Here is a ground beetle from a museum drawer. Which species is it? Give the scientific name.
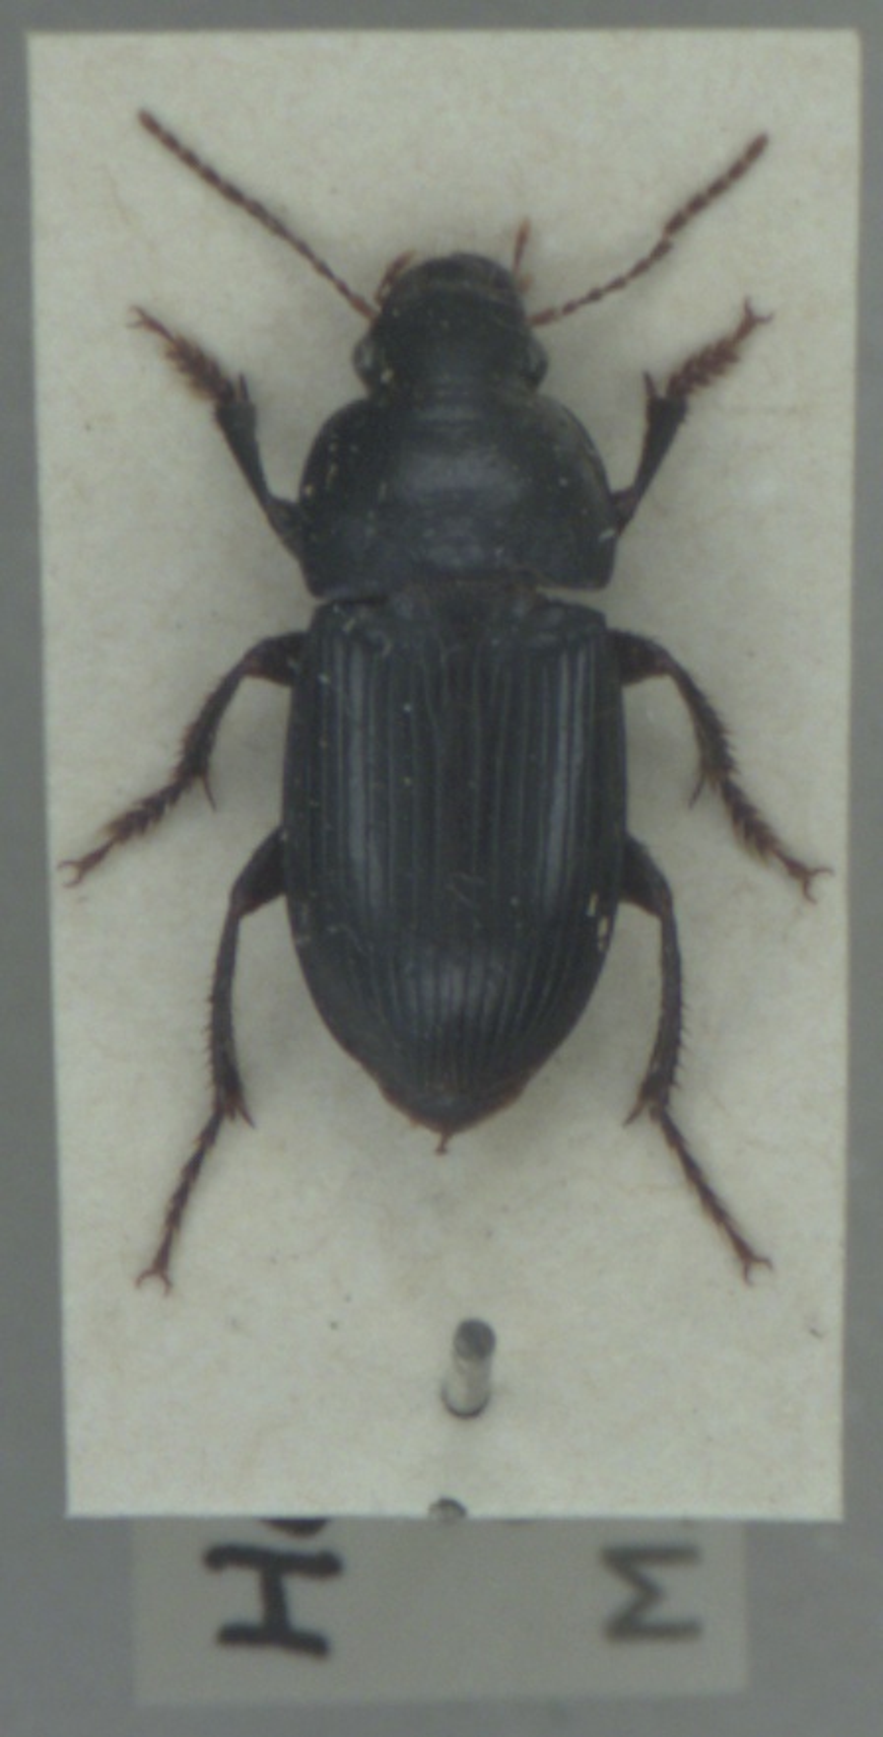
Harpalus dimidiatus
